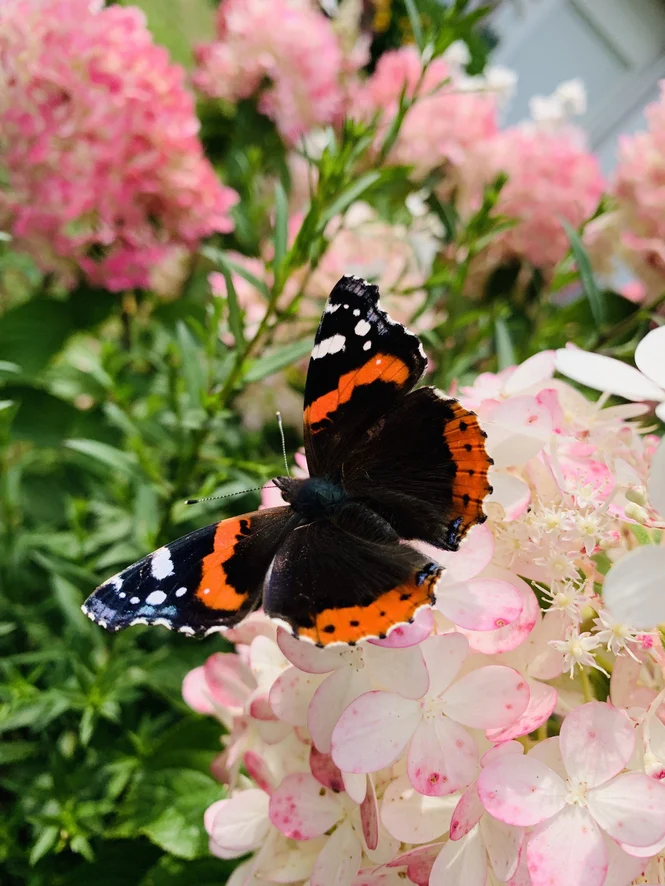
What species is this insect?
Vanessa atalanta
